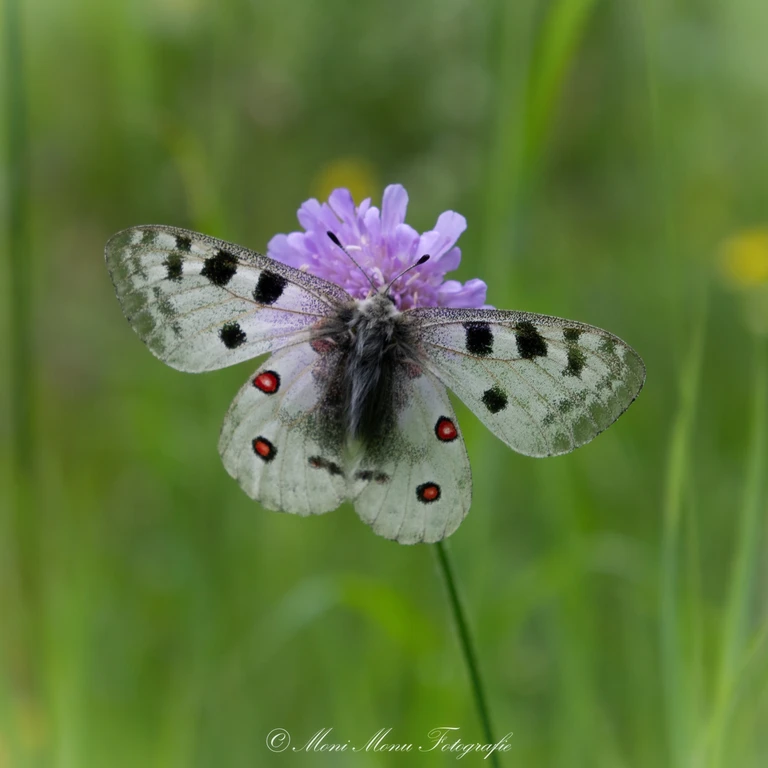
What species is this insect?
Parnassius apollo
